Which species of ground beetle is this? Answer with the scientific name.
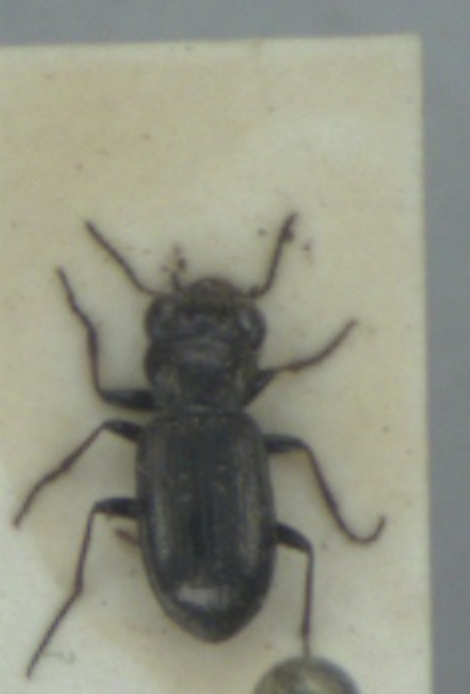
Notiophilus palustris
